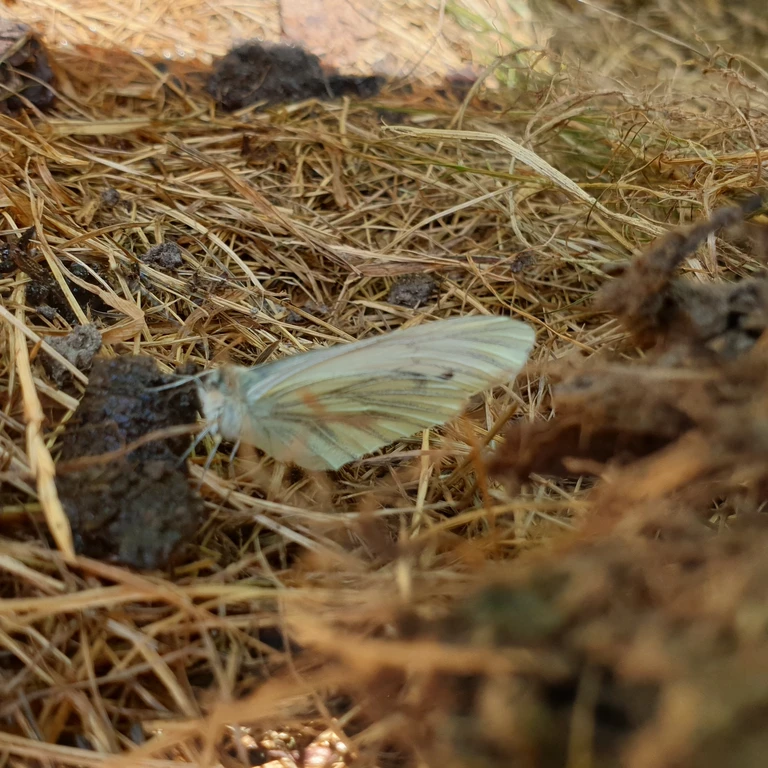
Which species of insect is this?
Pieris napi
